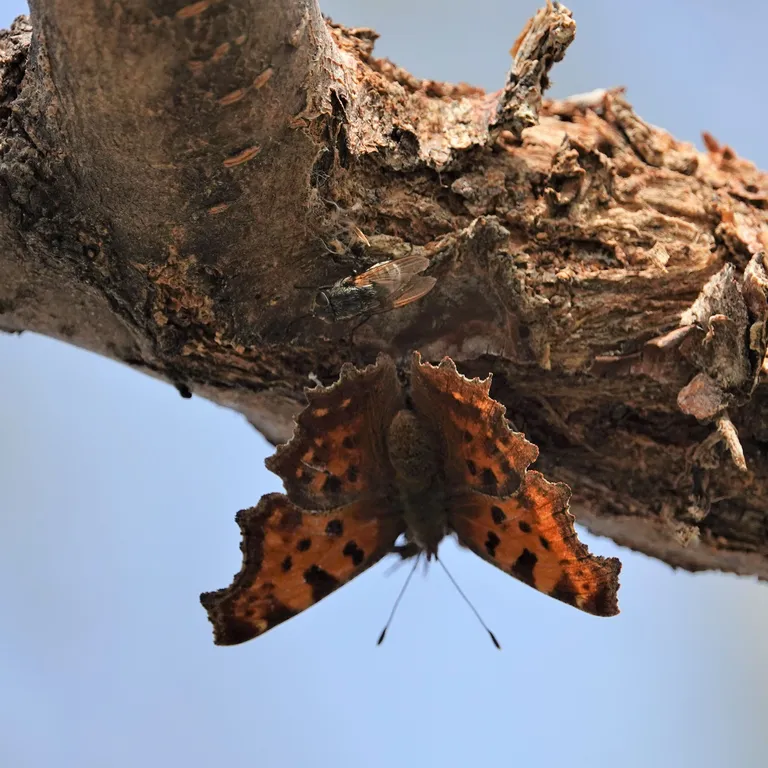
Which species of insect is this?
Polygonia c-album
